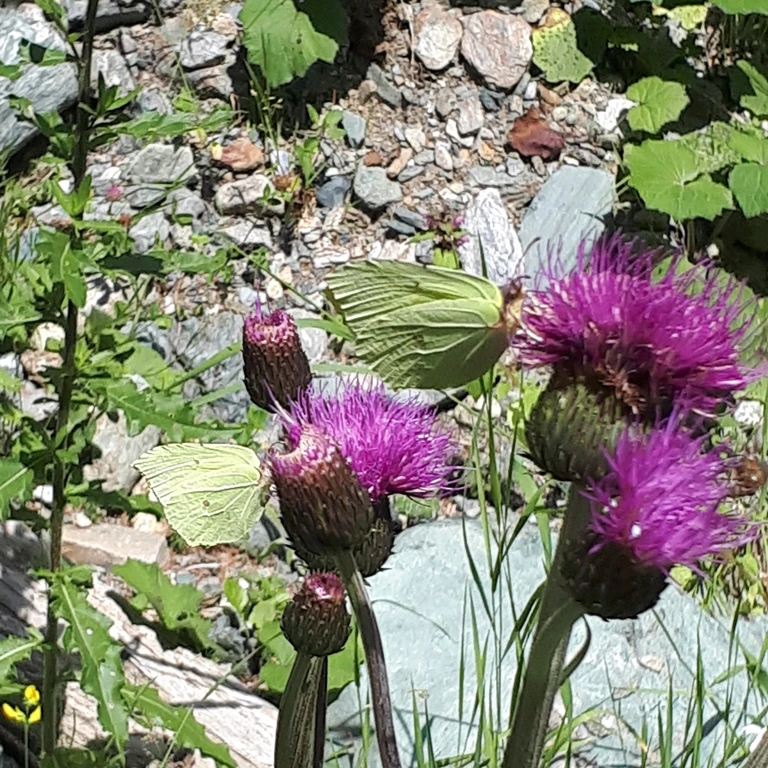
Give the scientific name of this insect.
Gonepteryx rhamni
